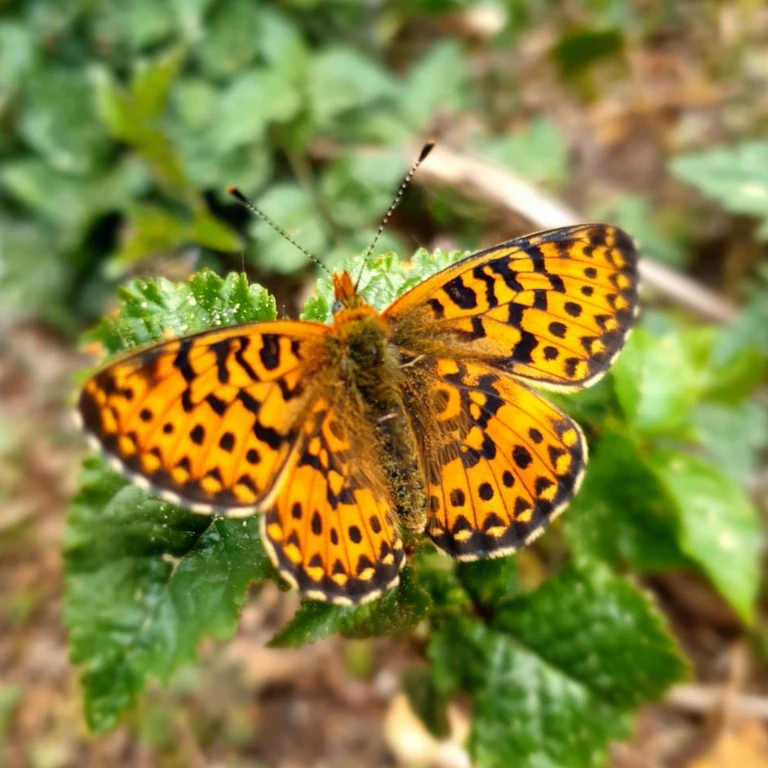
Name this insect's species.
Boloria euphrosyne (also Clossiana euphrosyne)
